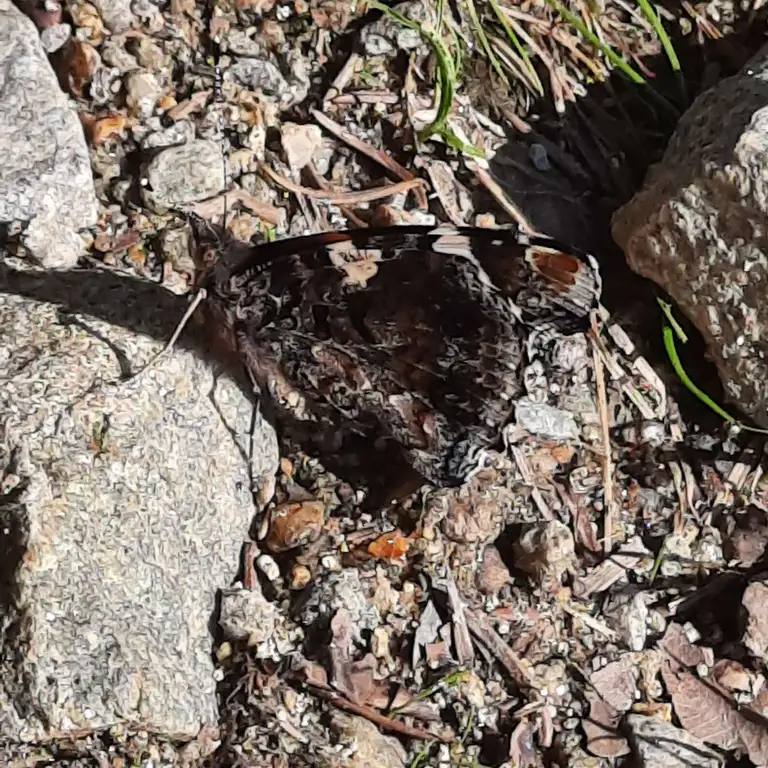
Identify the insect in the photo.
Vanessa atalanta
